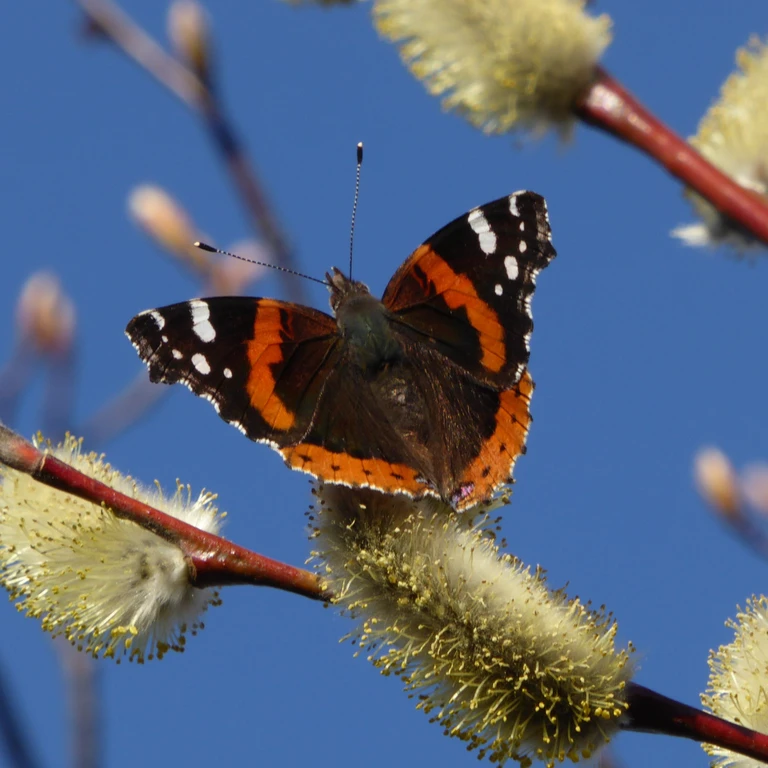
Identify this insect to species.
Vanessa atalanta
